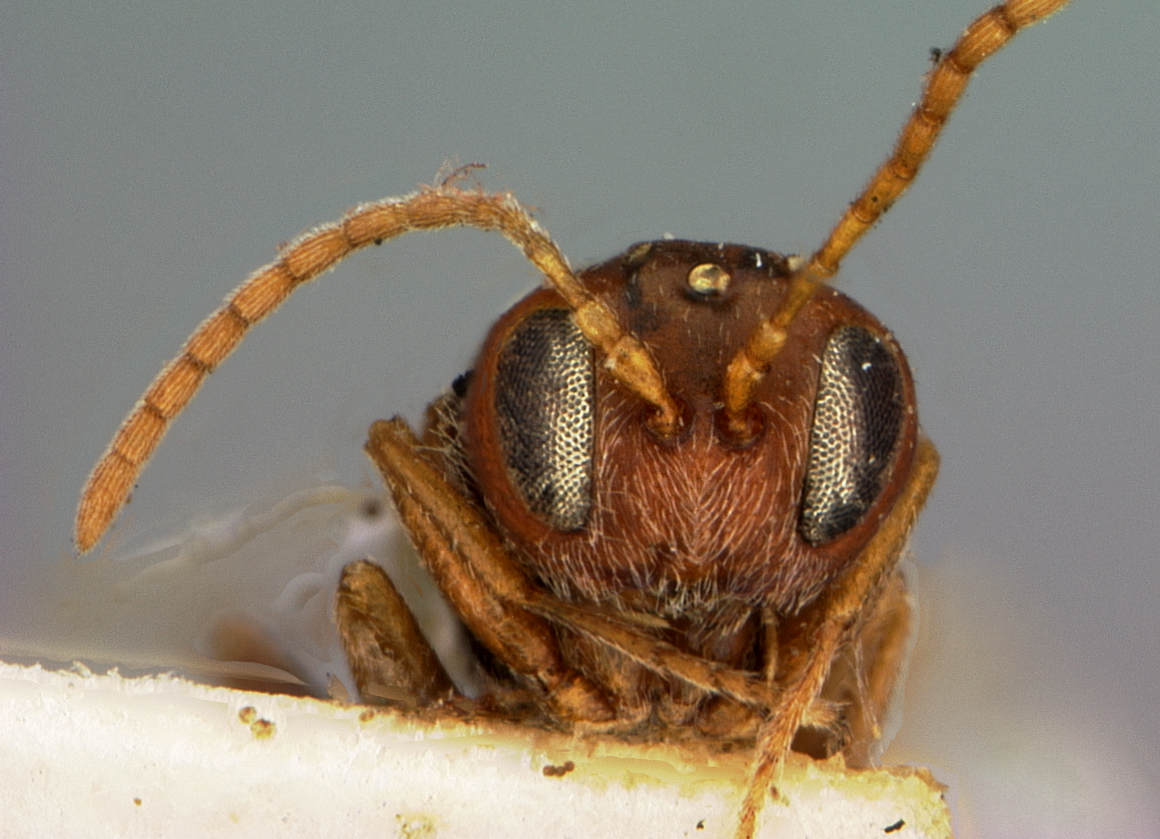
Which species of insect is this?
Callirhytis quinqueseptum
